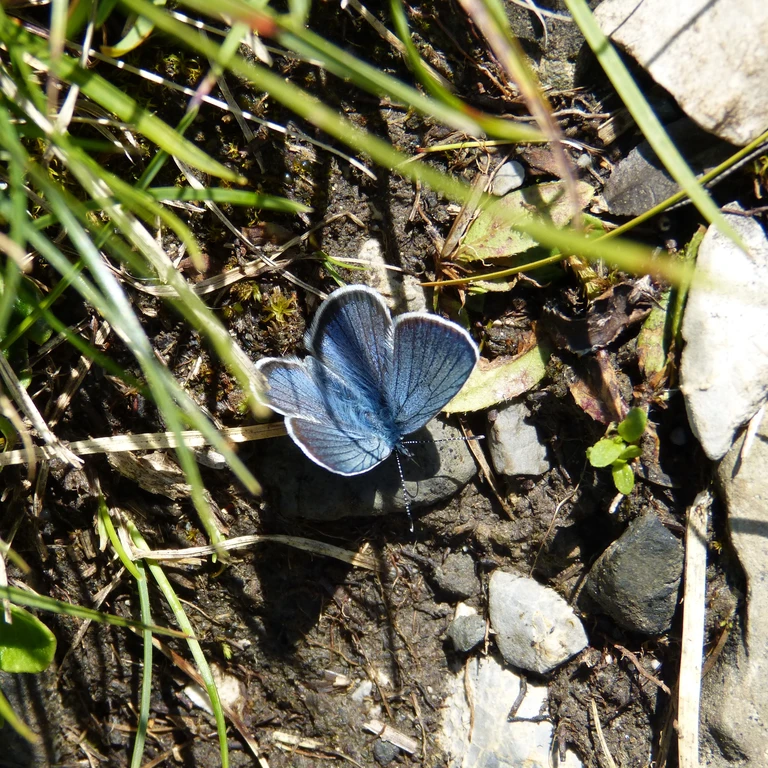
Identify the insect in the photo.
Cyaniris semiargus
